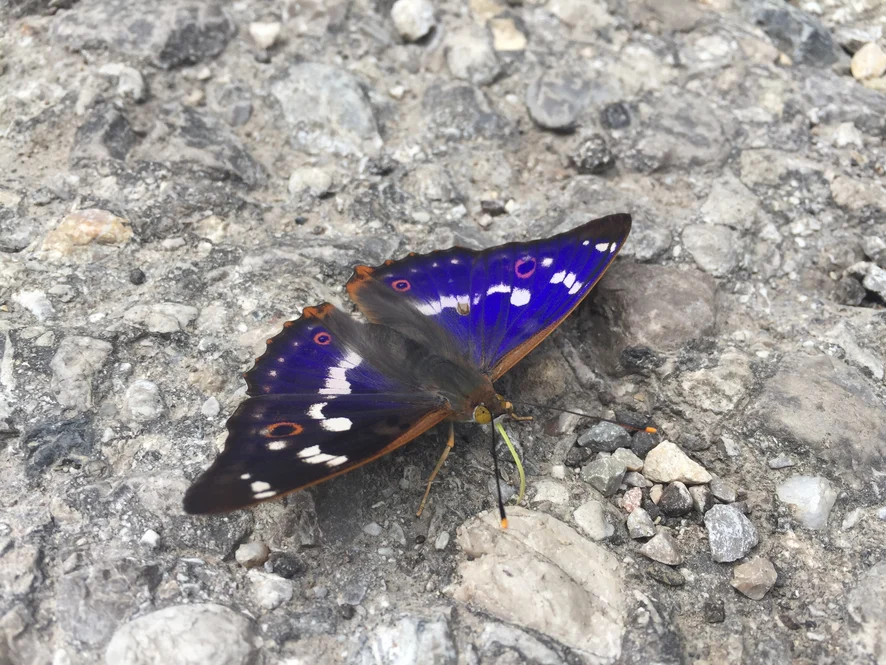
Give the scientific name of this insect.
Apatura ilia
